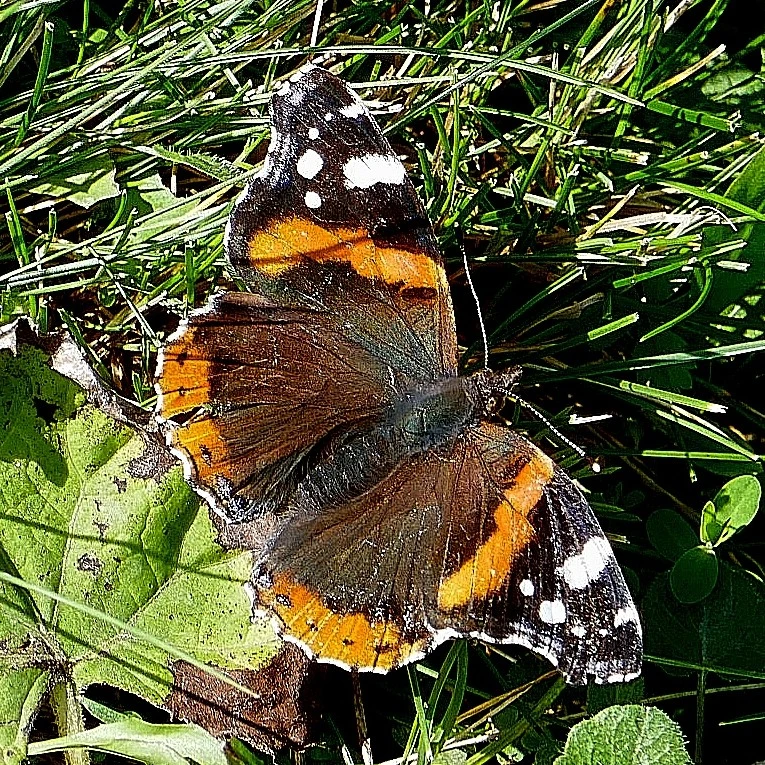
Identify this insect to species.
Vanessa atalanta
